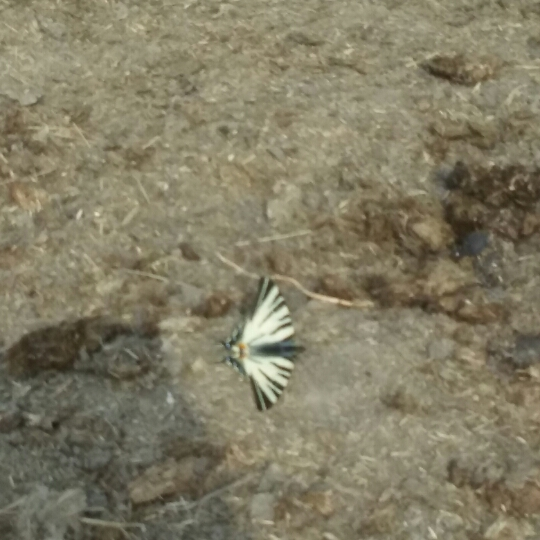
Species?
Iphiclides podalirius
